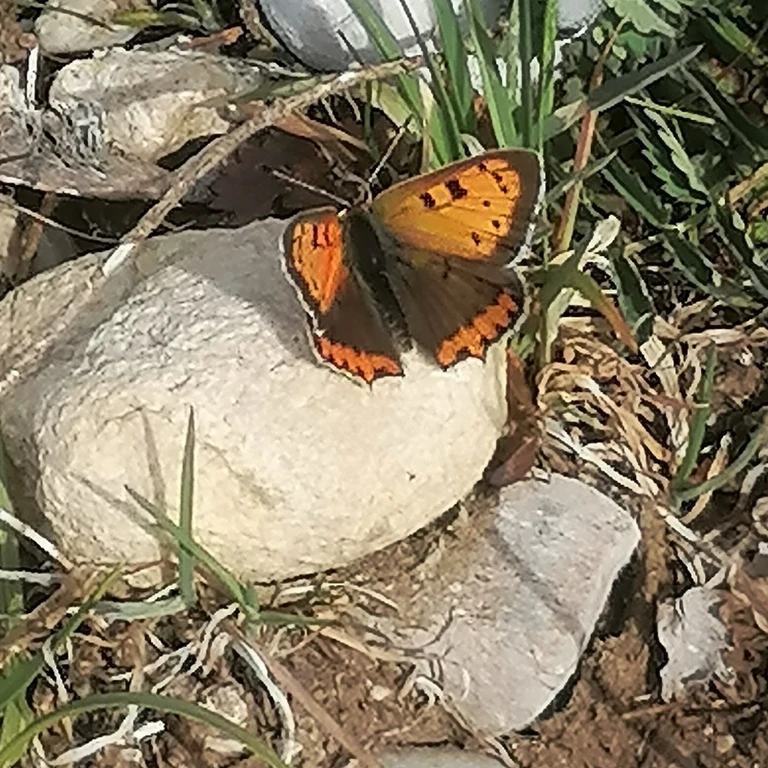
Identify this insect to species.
Lycaena phlaeas
